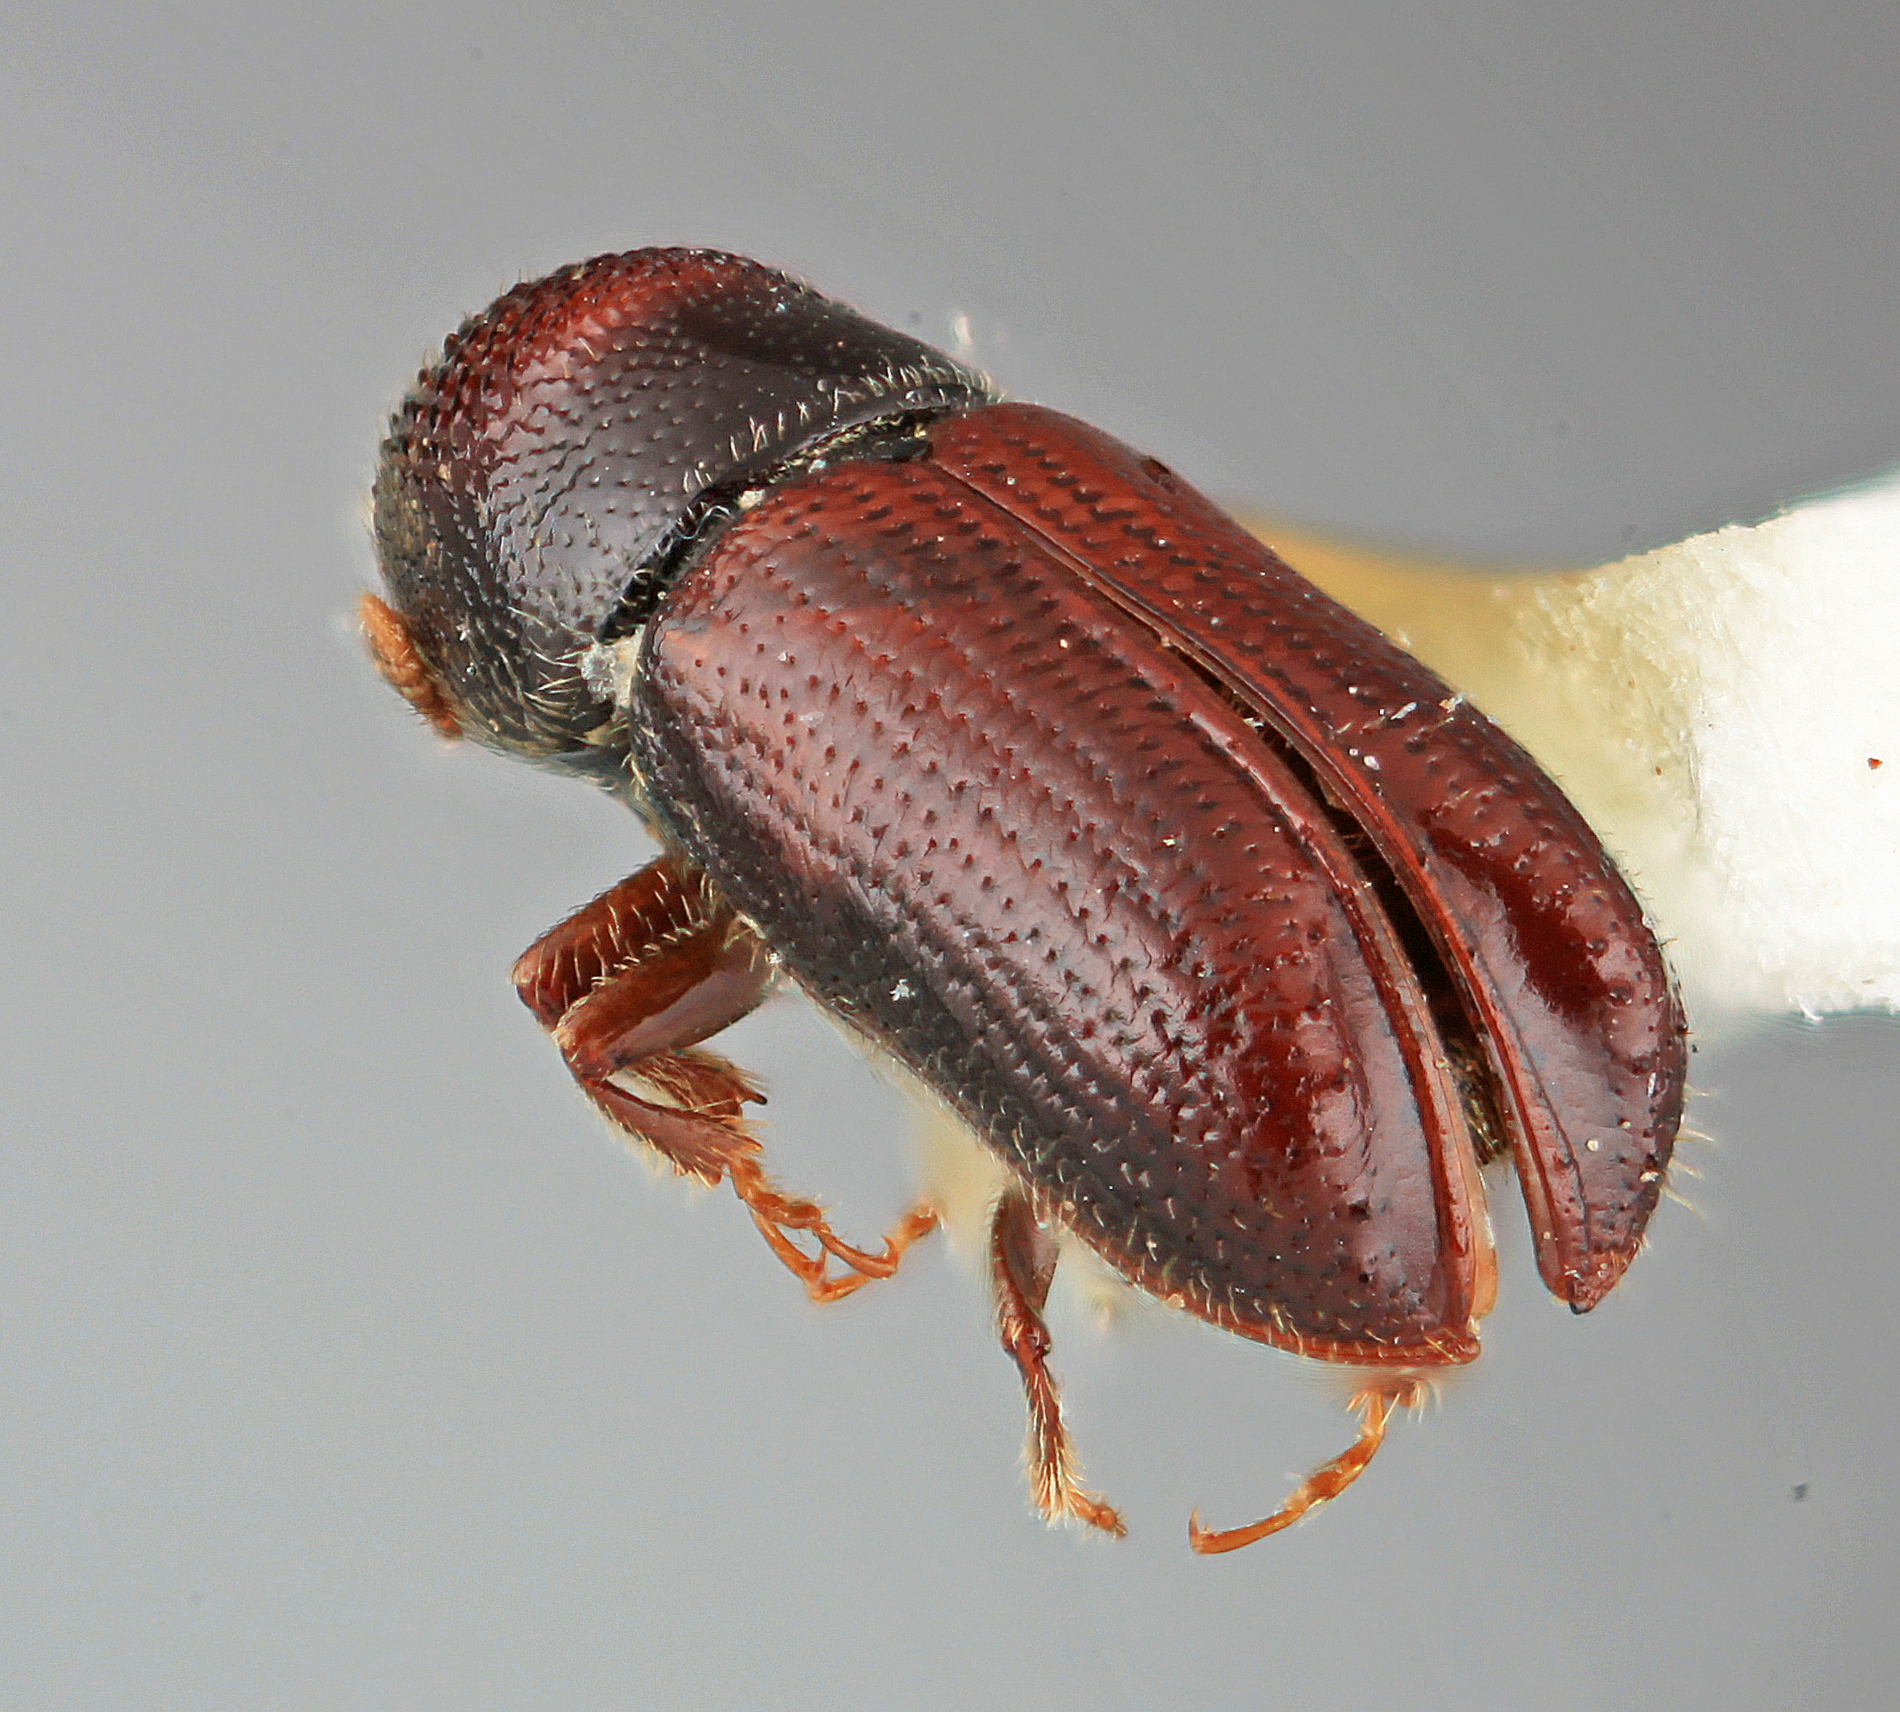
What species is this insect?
Pityophthorus abiegnus
